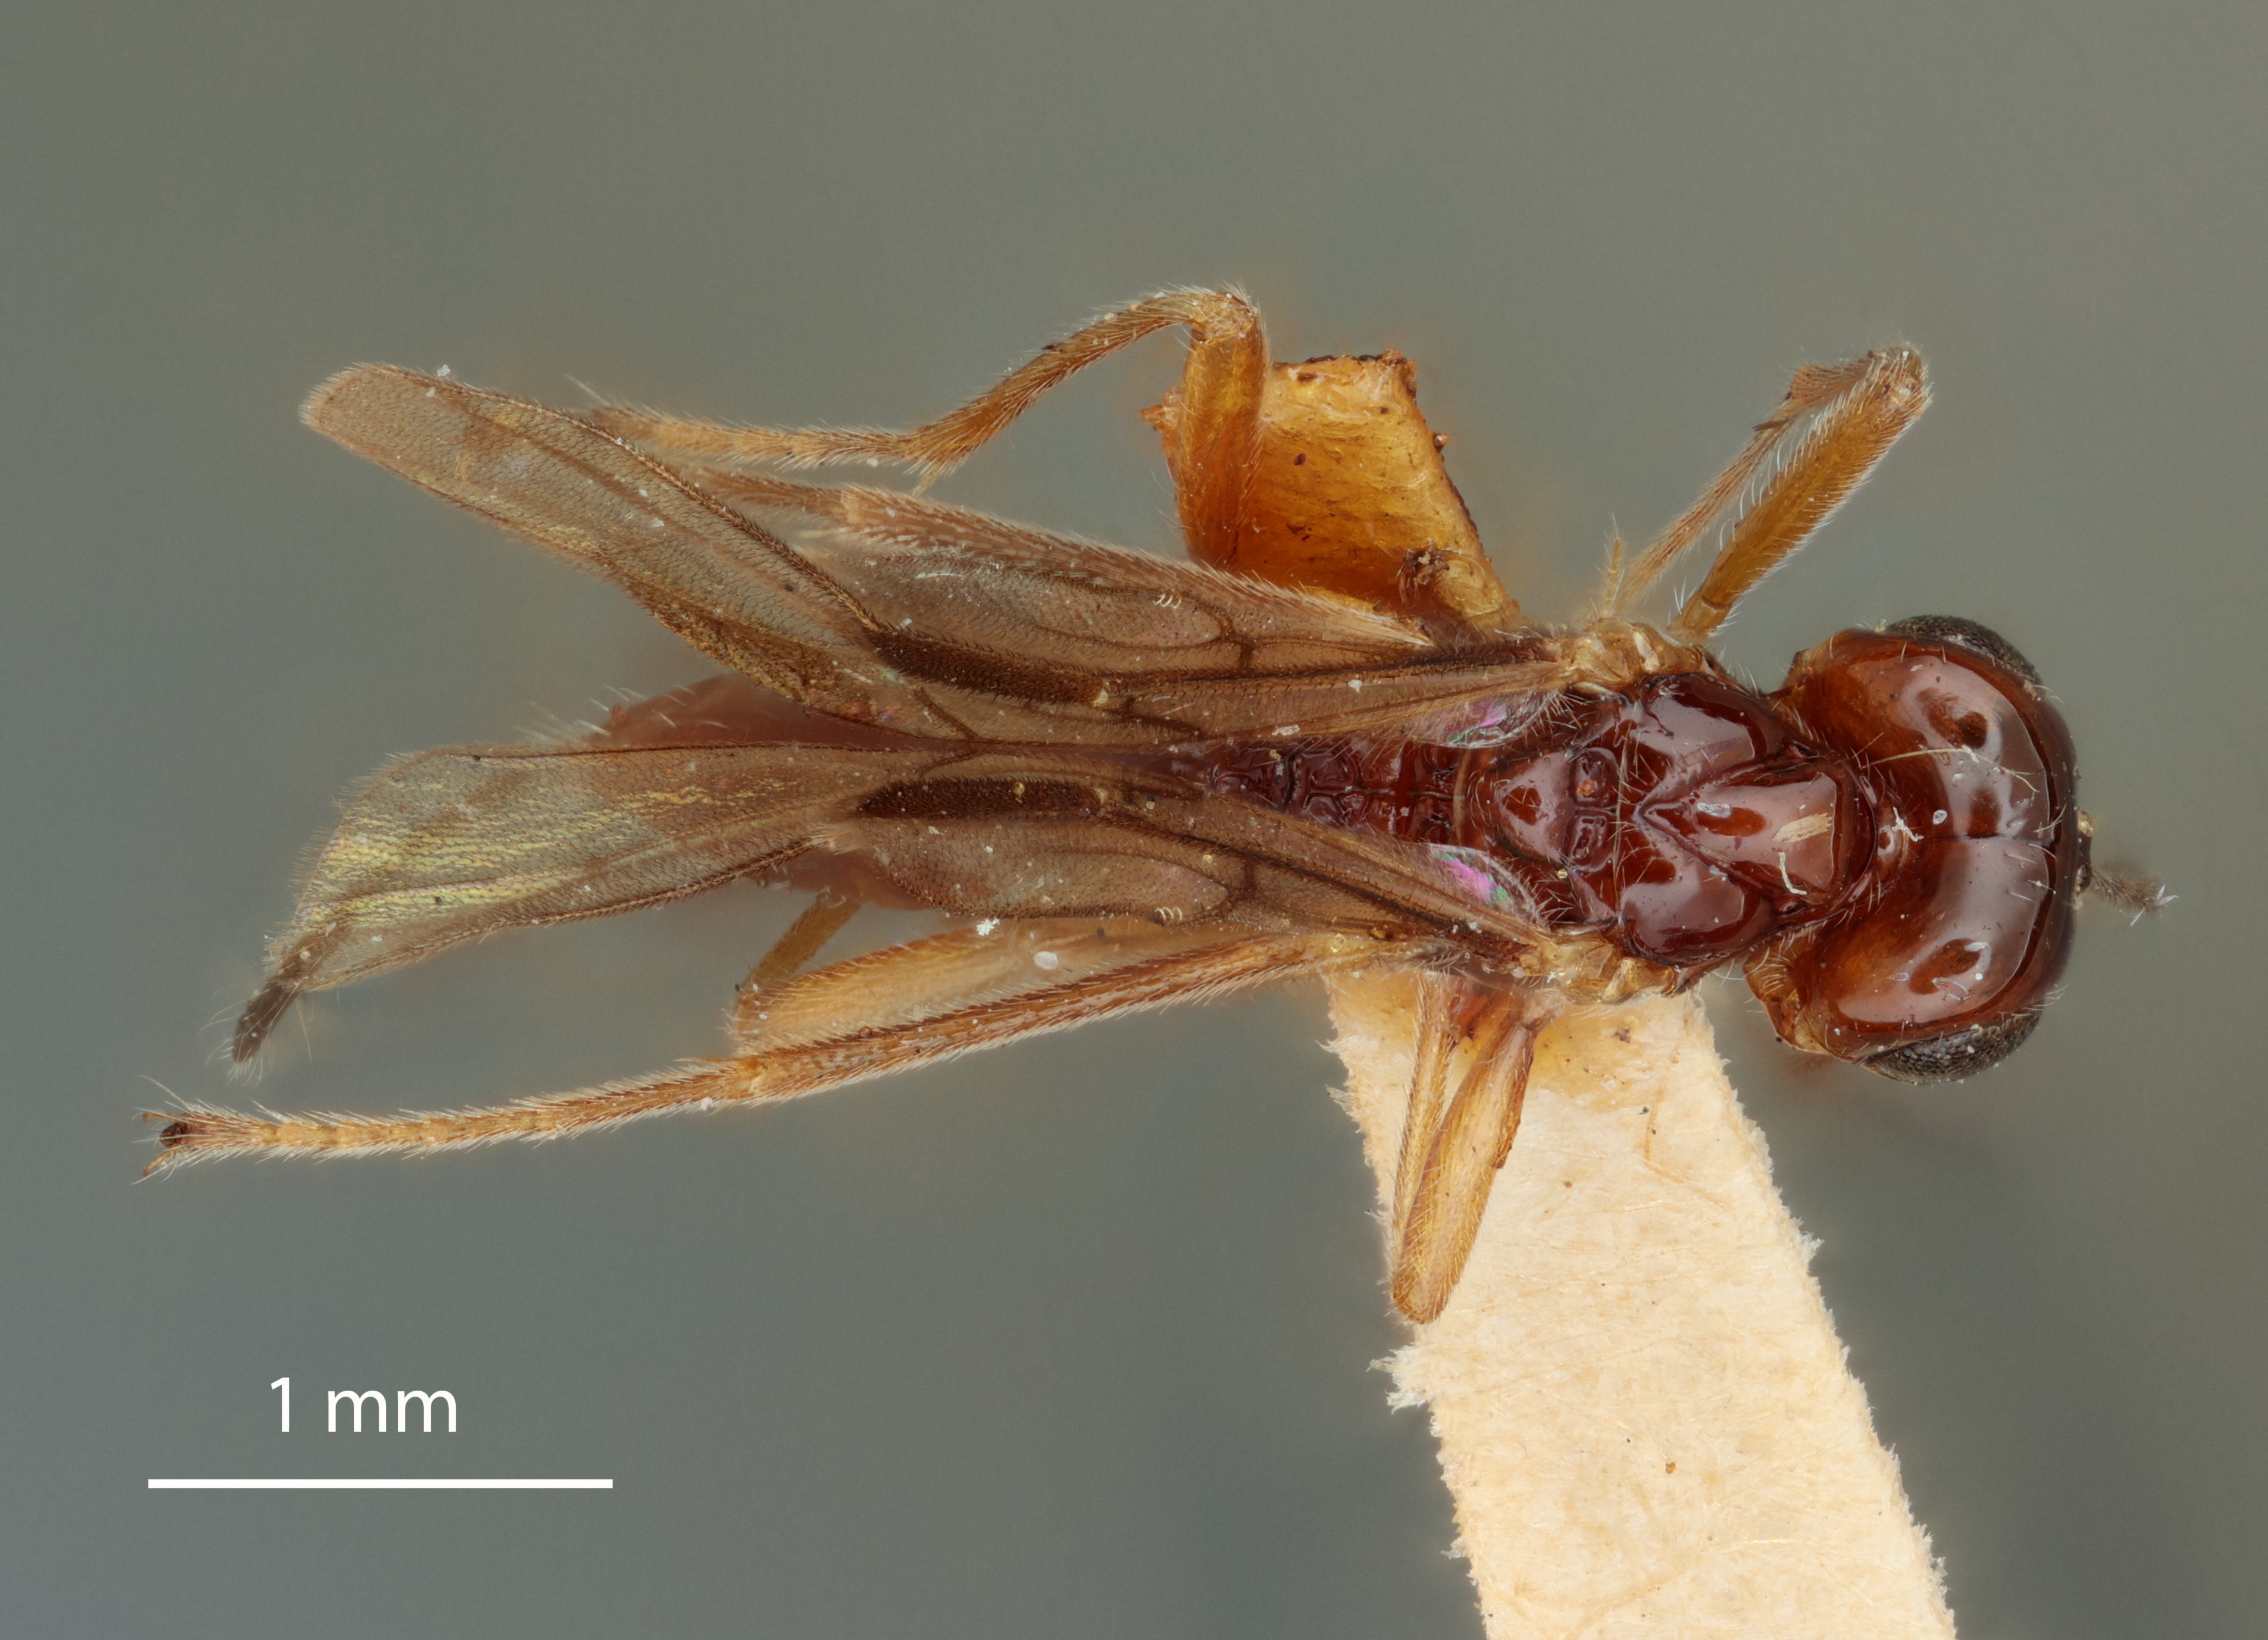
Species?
Phaenocarpa urbana
